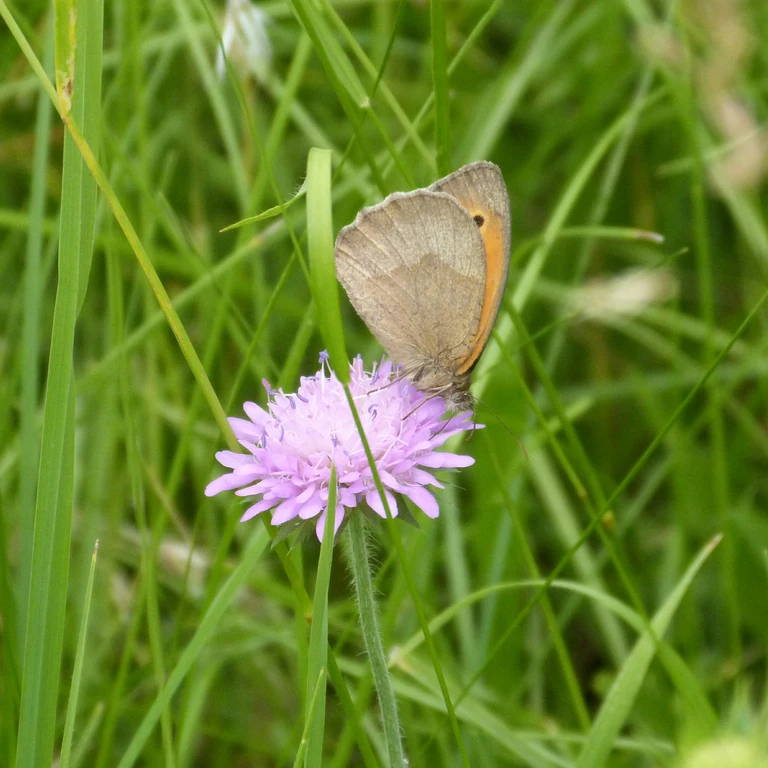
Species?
Maniola jurtina
